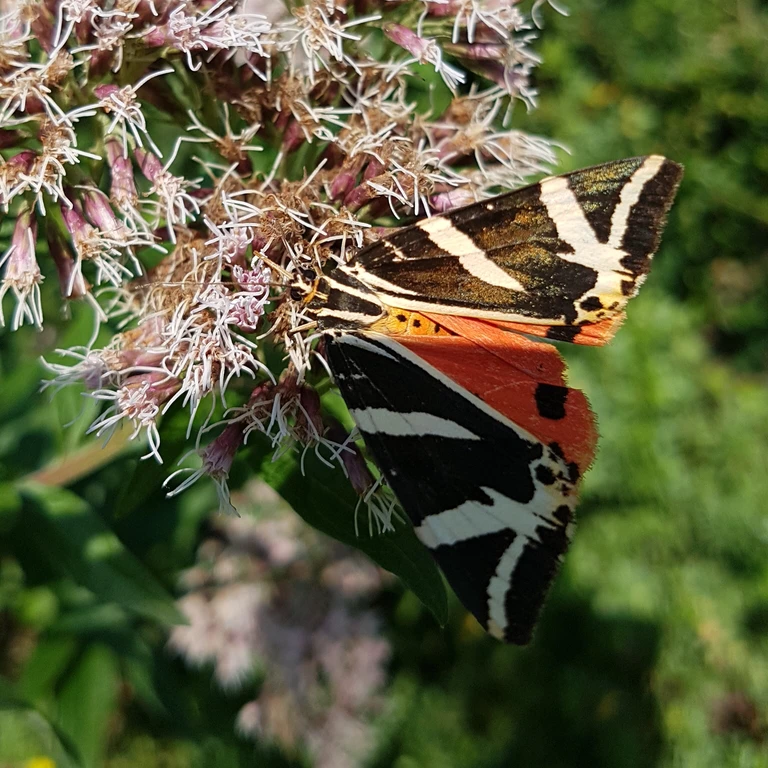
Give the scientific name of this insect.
Euplagia quadripunctaria
